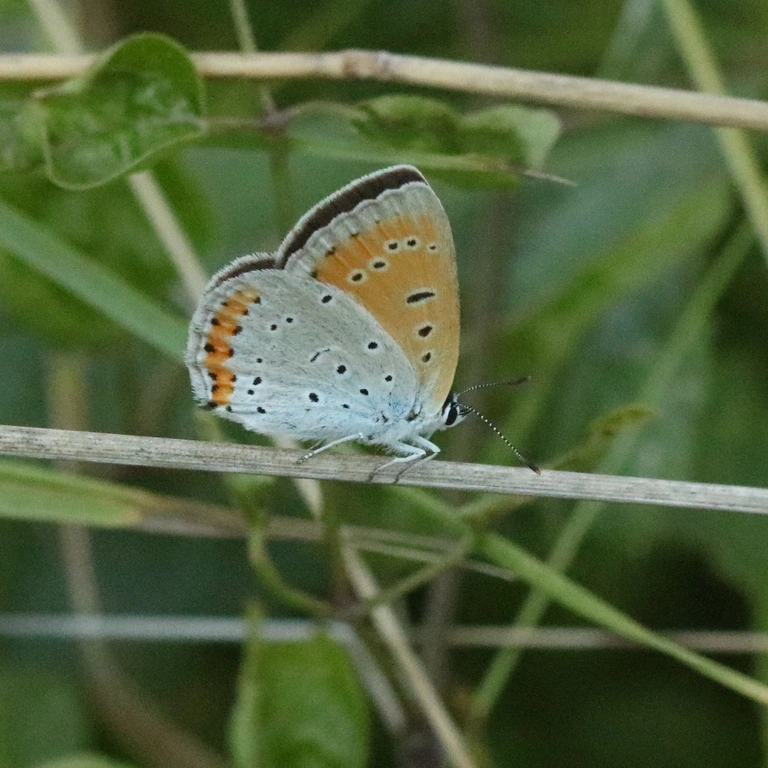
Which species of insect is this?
Lycaena dispar
